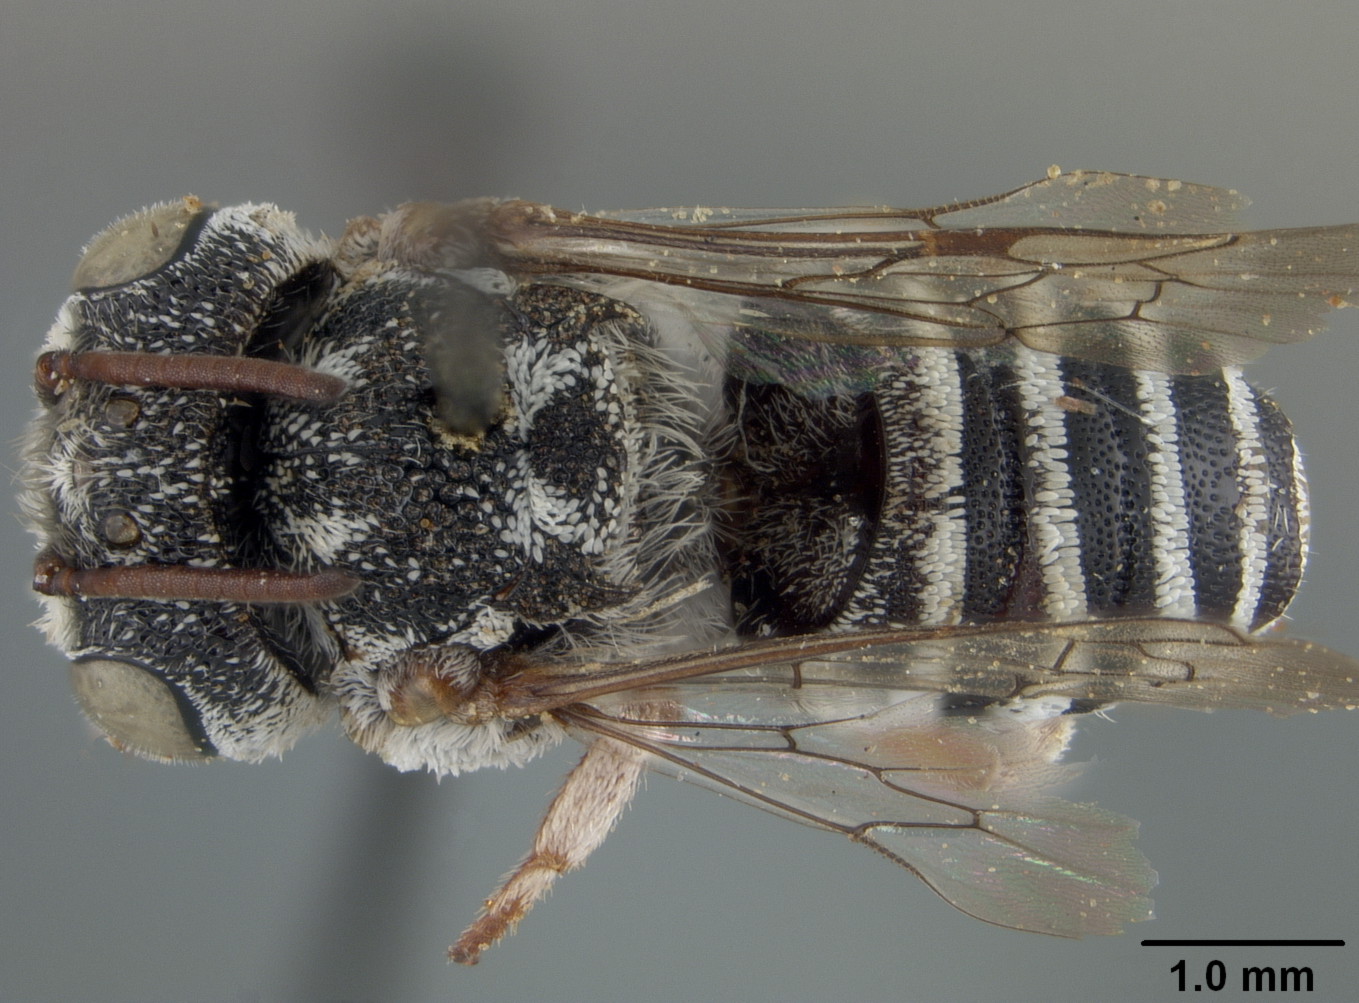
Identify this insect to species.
Coelioxys rhodacantha
